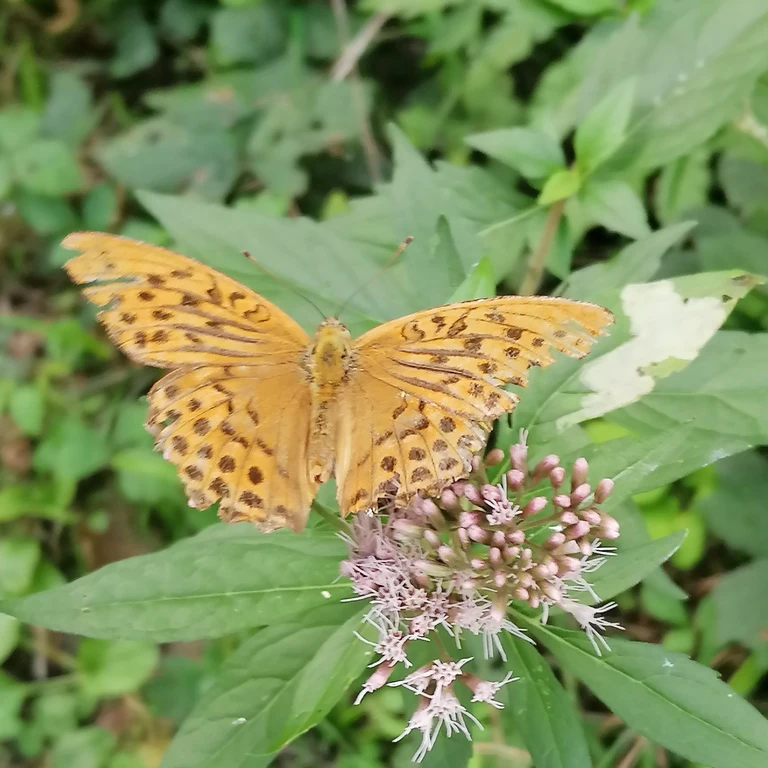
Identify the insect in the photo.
Argynnis paphia
